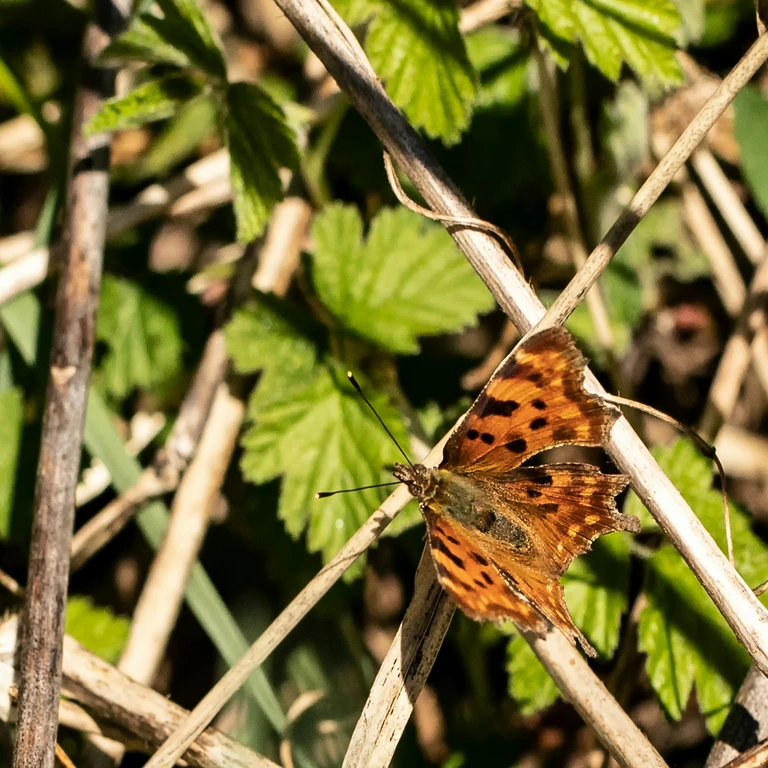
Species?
Polygonia c-album
